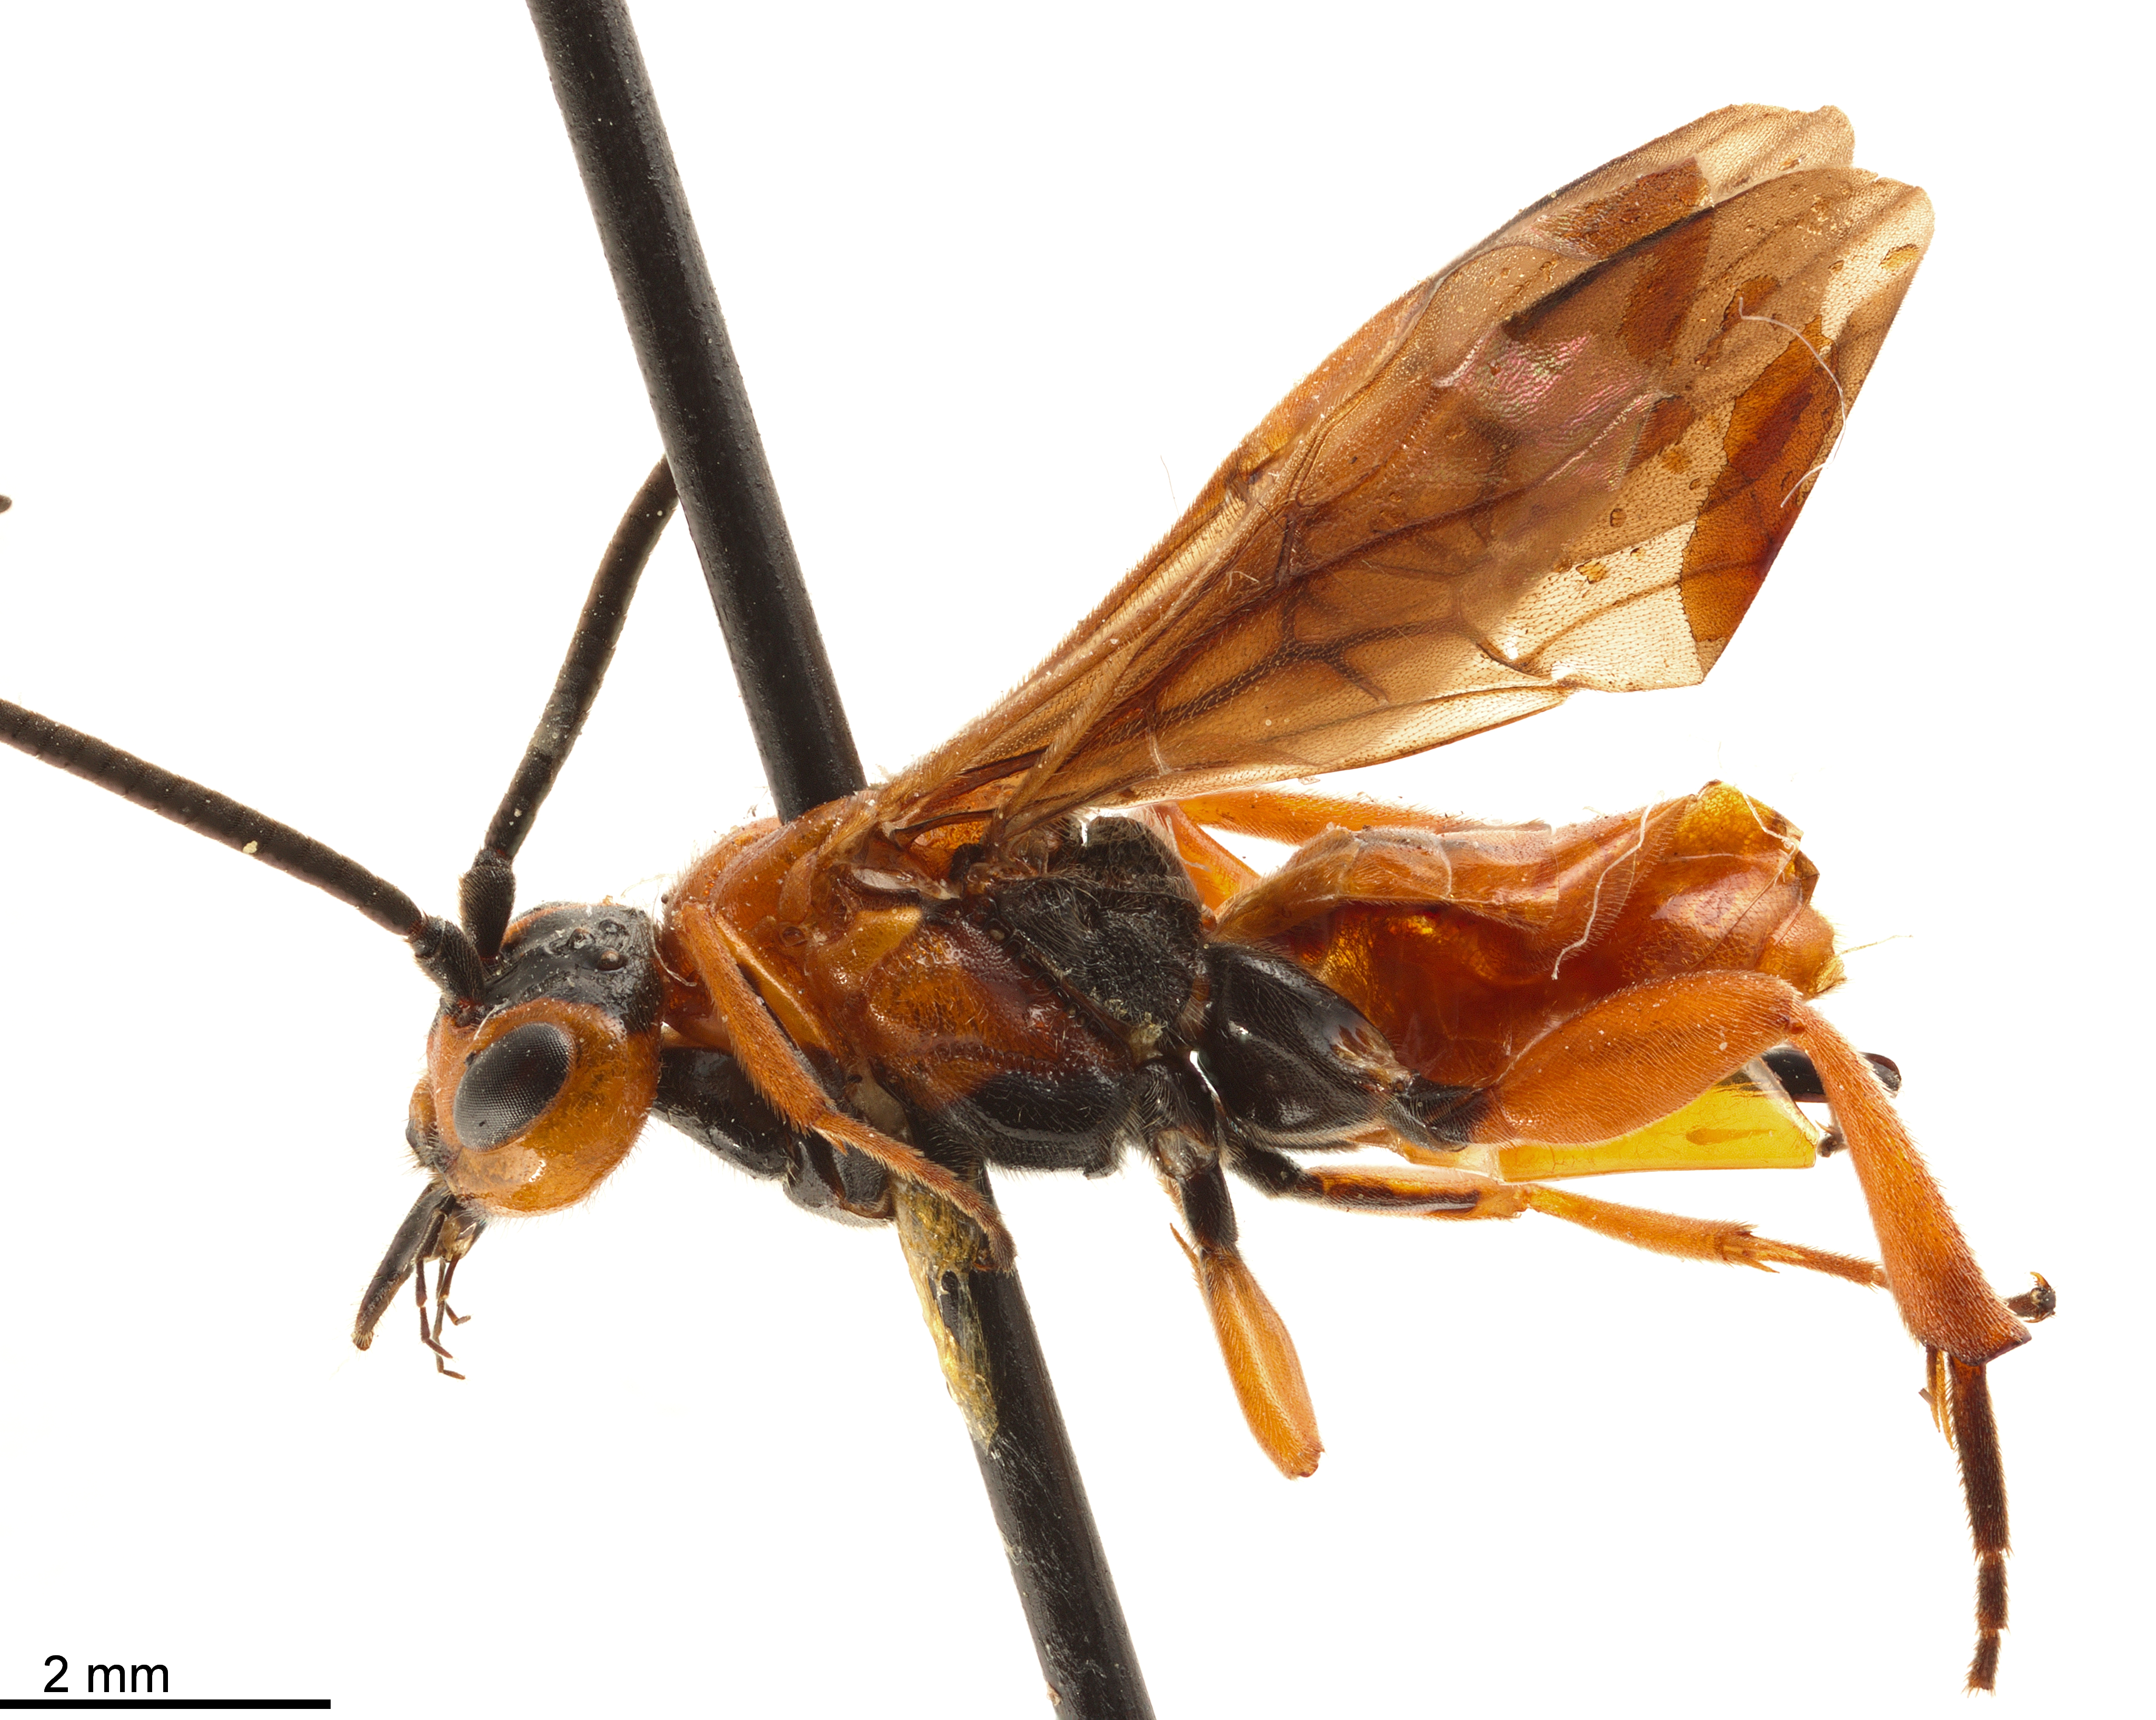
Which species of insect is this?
Toxoneuron viator
